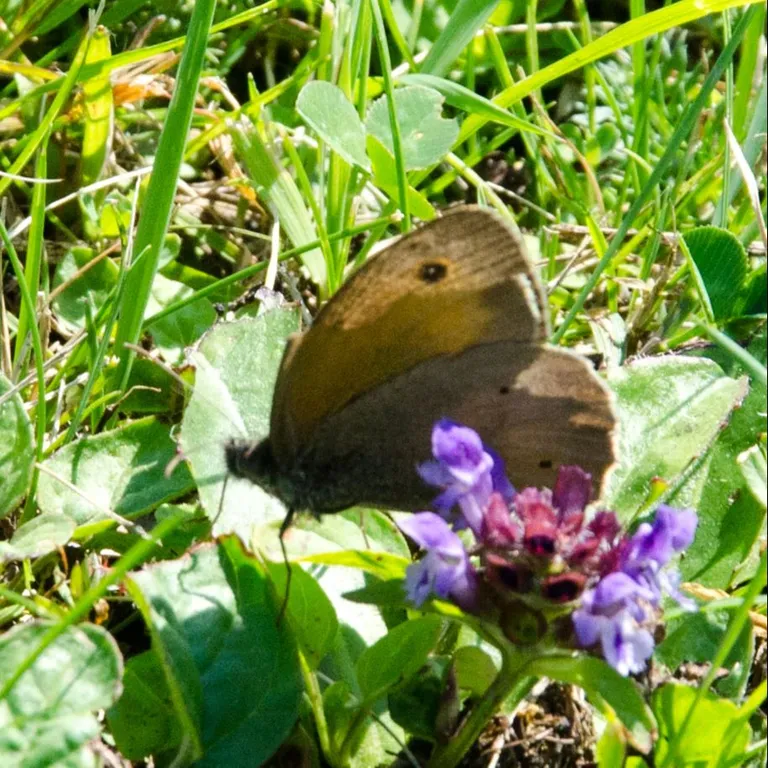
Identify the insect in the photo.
Maniola jurtina
